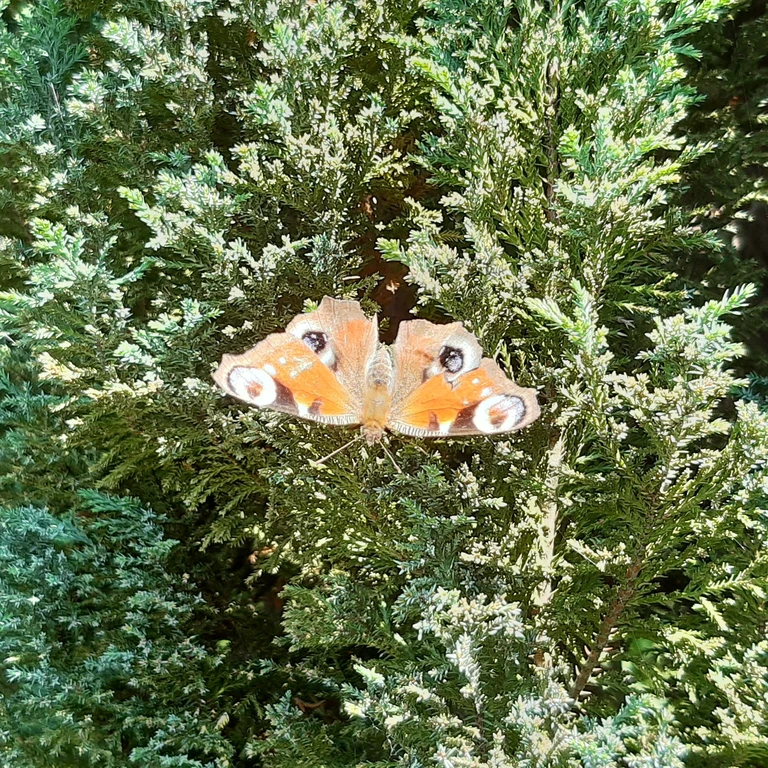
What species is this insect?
Aglais io
